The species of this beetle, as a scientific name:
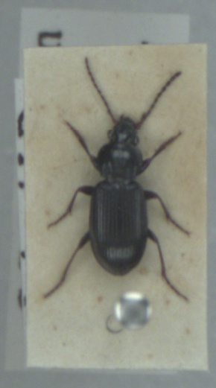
Pterostichus diligens
